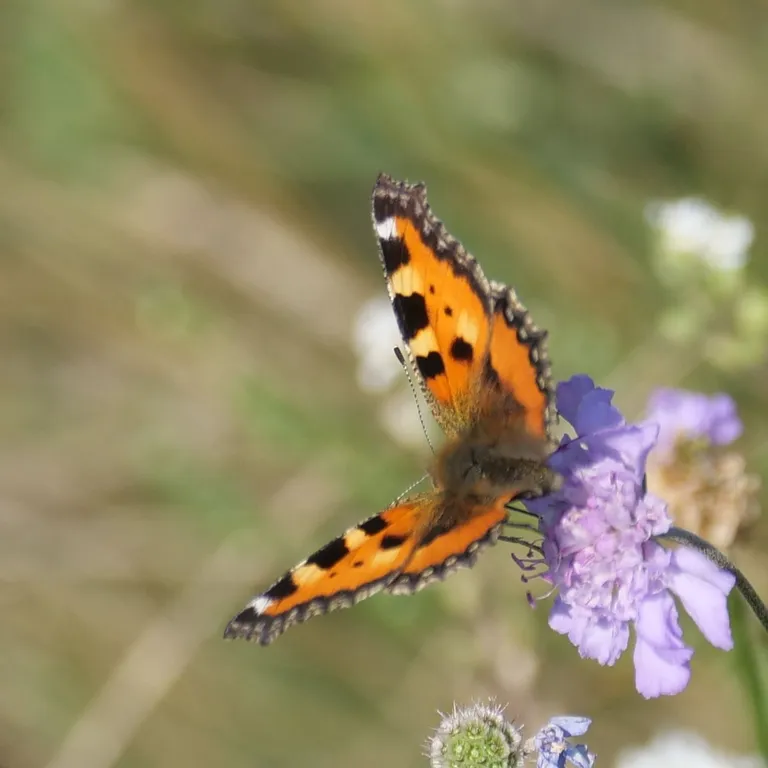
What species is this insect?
Aglais urticae
